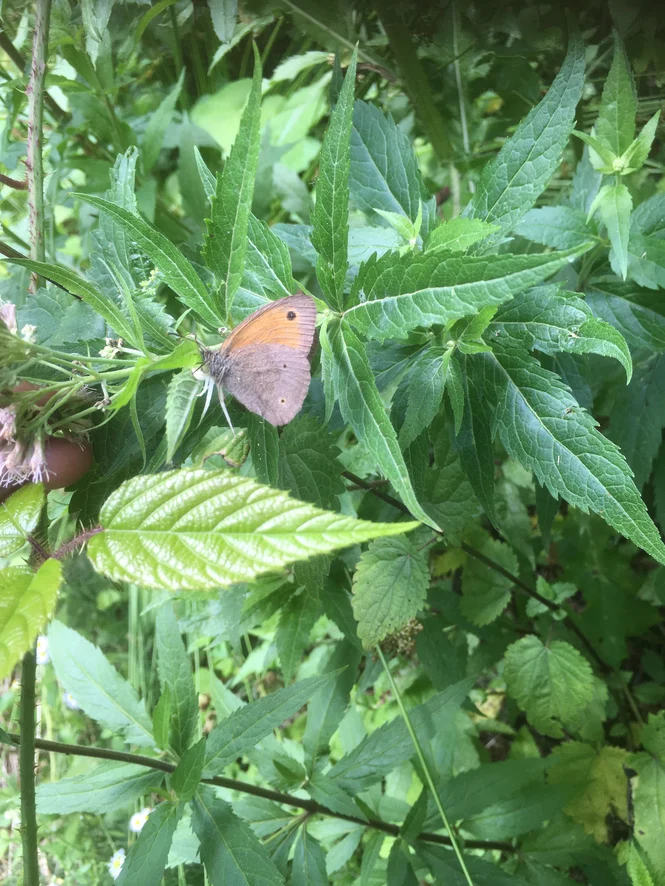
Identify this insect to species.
Maniola jurtina
